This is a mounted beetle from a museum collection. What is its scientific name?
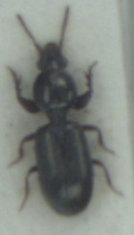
Dyschirius salinus
